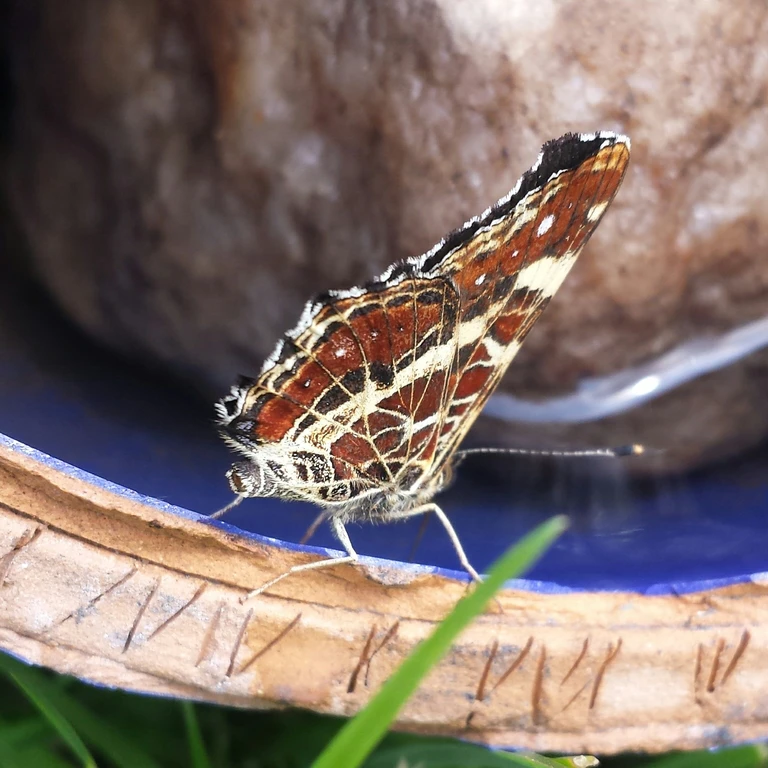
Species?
Araschnia levana
